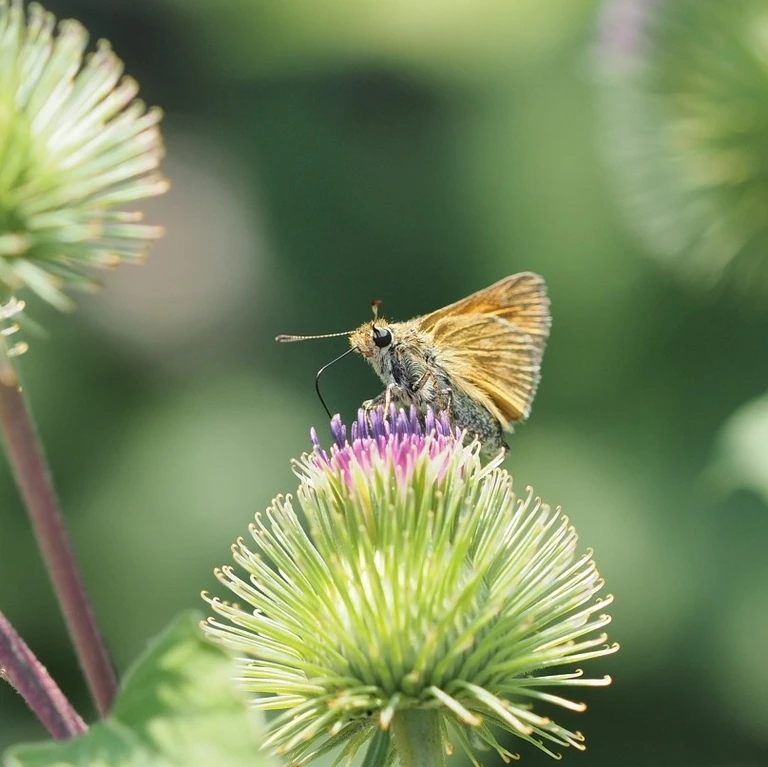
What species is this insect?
Ochlodes sylvanus (also Ochlodes venata)
